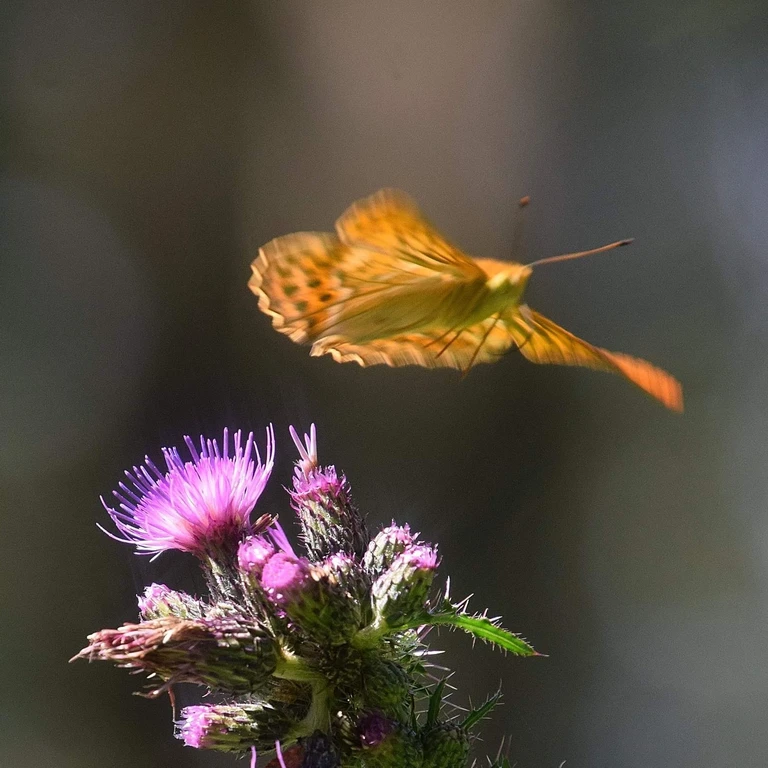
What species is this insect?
Argynnis paphia
